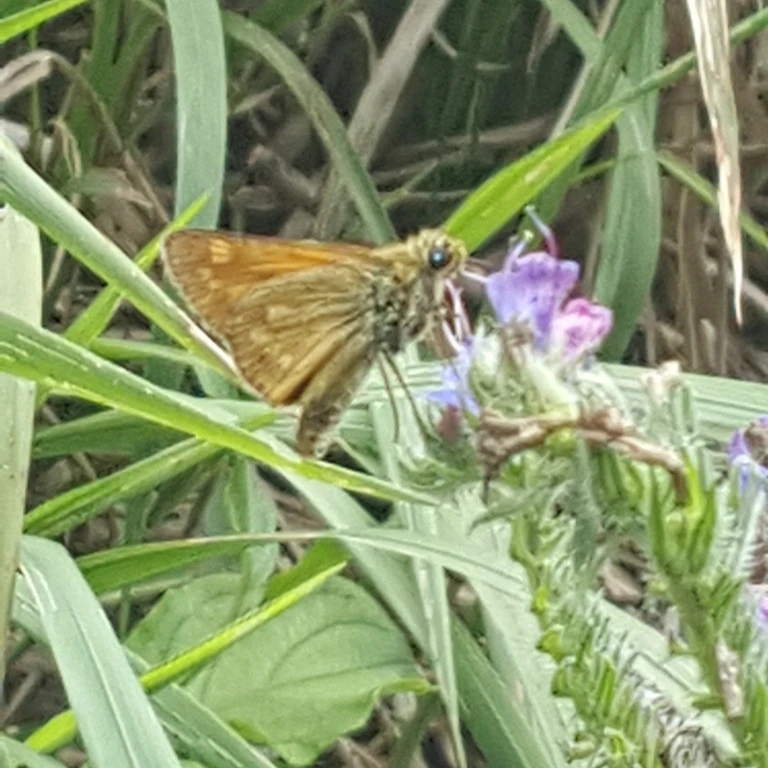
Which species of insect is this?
Ochlodes sylvanus (also Ochlodes venata)
